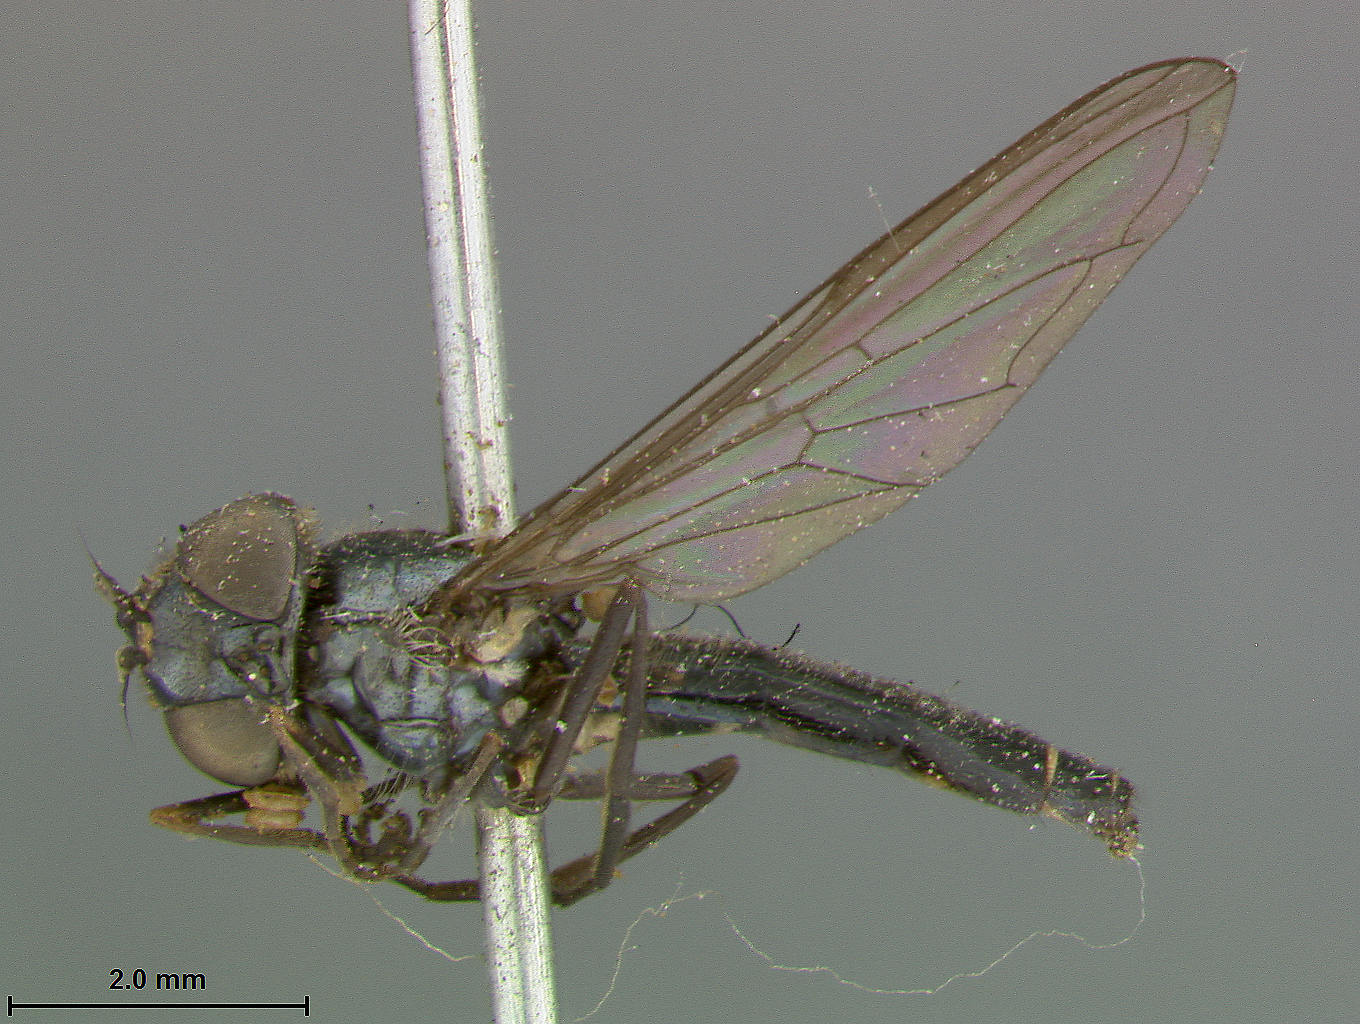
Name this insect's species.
Syrphus gracilis
